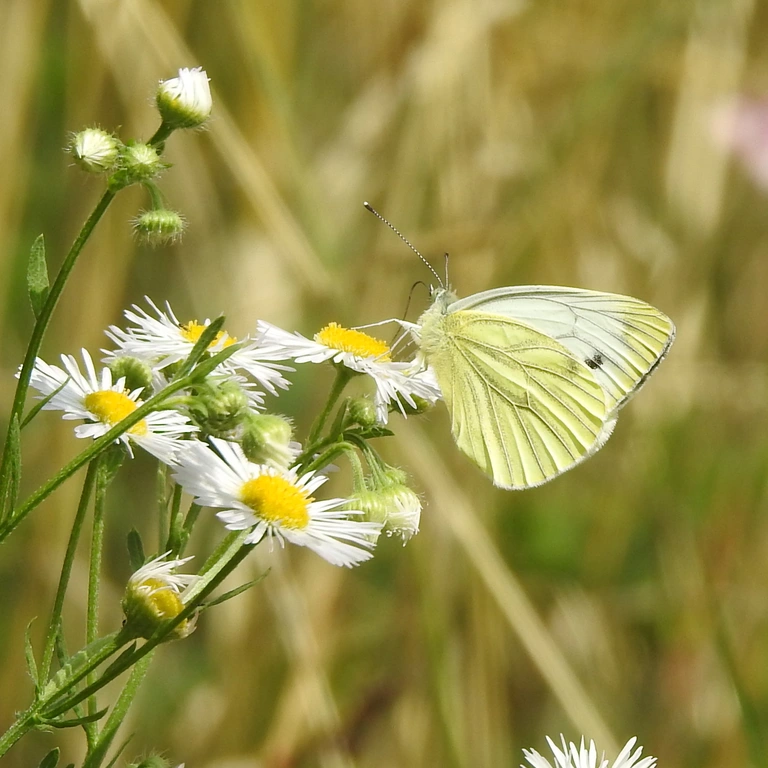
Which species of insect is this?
Pieris napi
